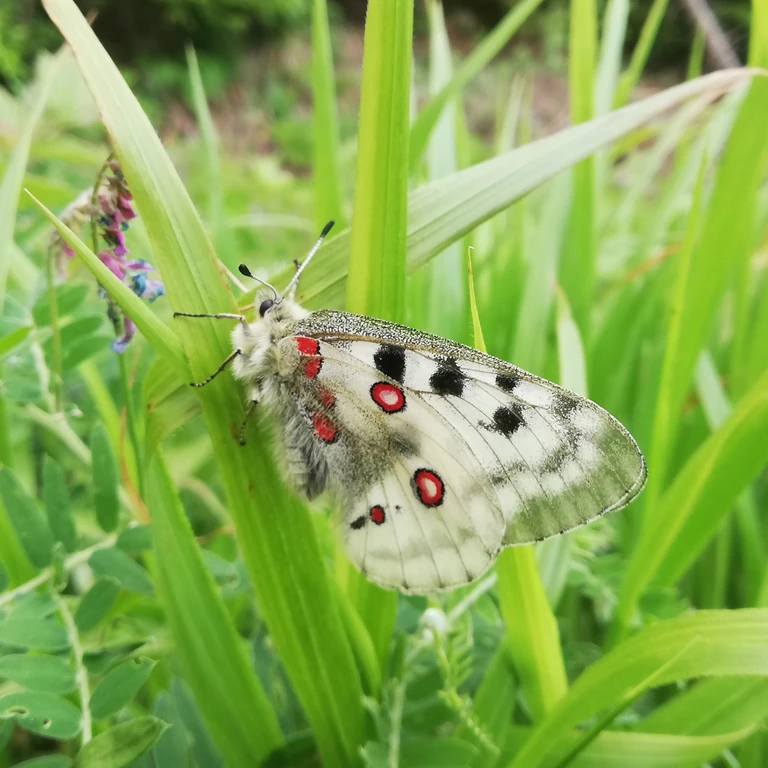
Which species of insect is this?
Parnassius apollo
